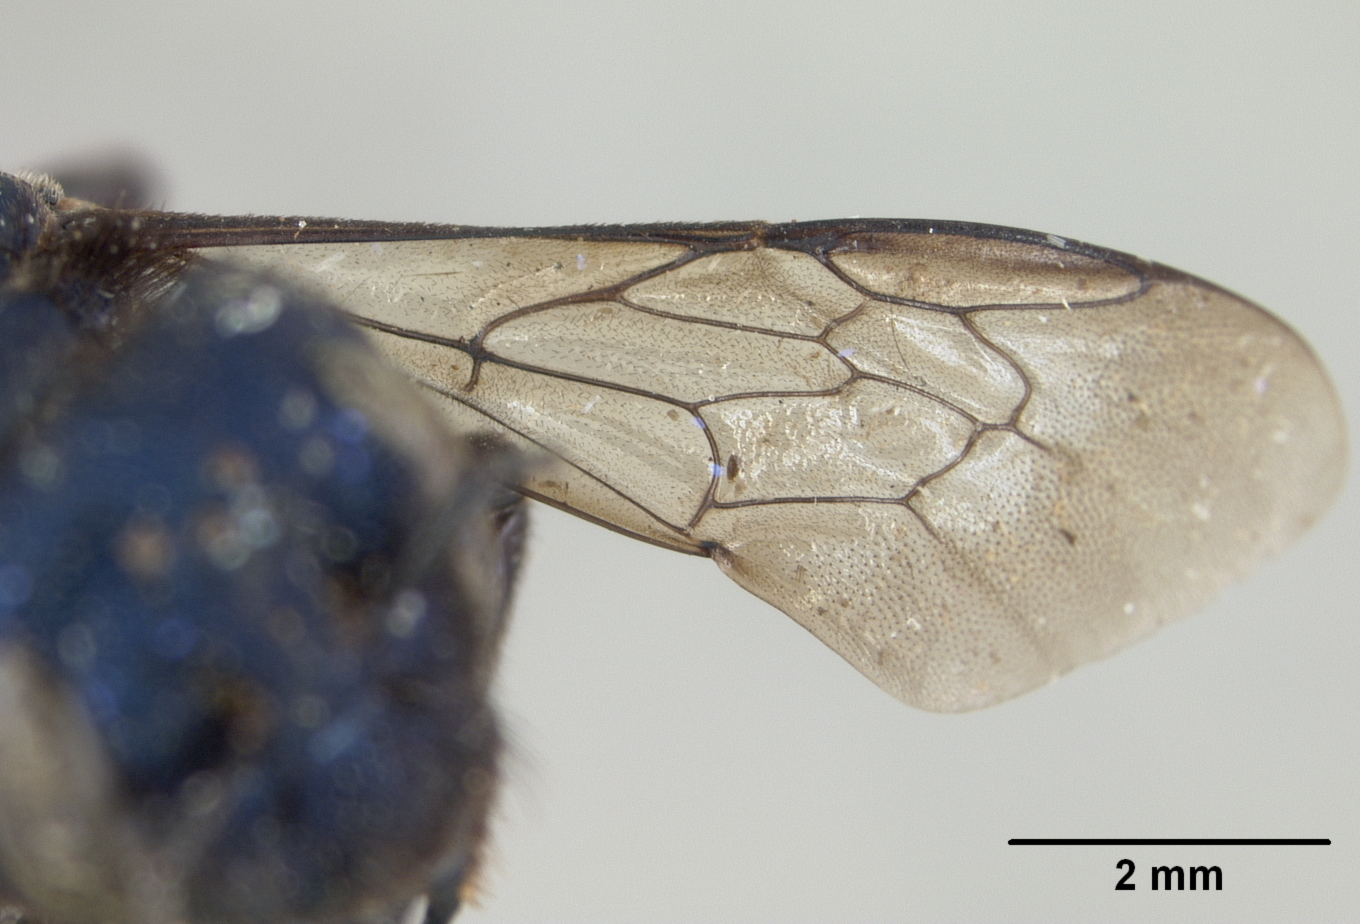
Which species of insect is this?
Osmia cara
